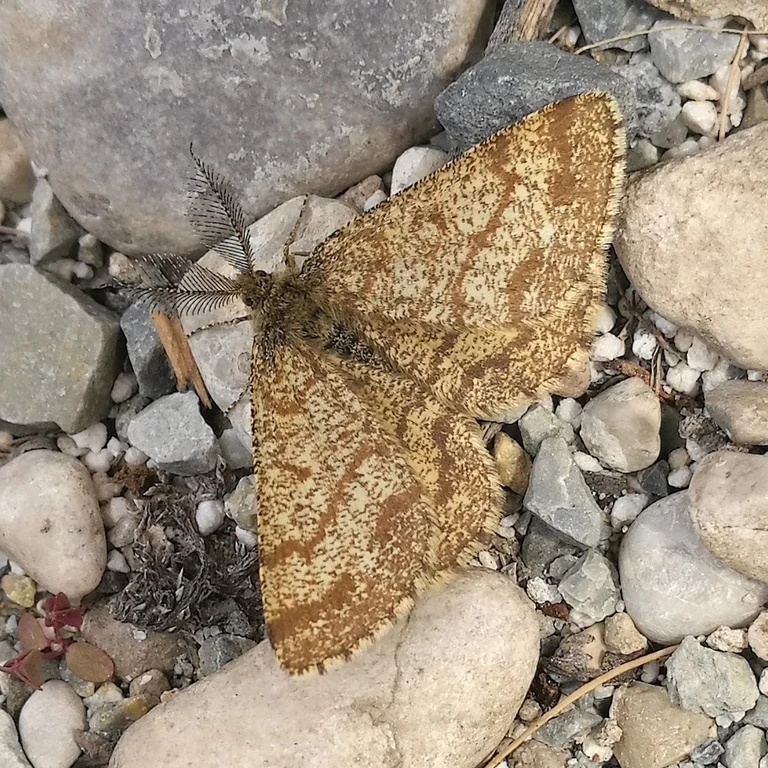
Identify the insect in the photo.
Ematurga atomaria
